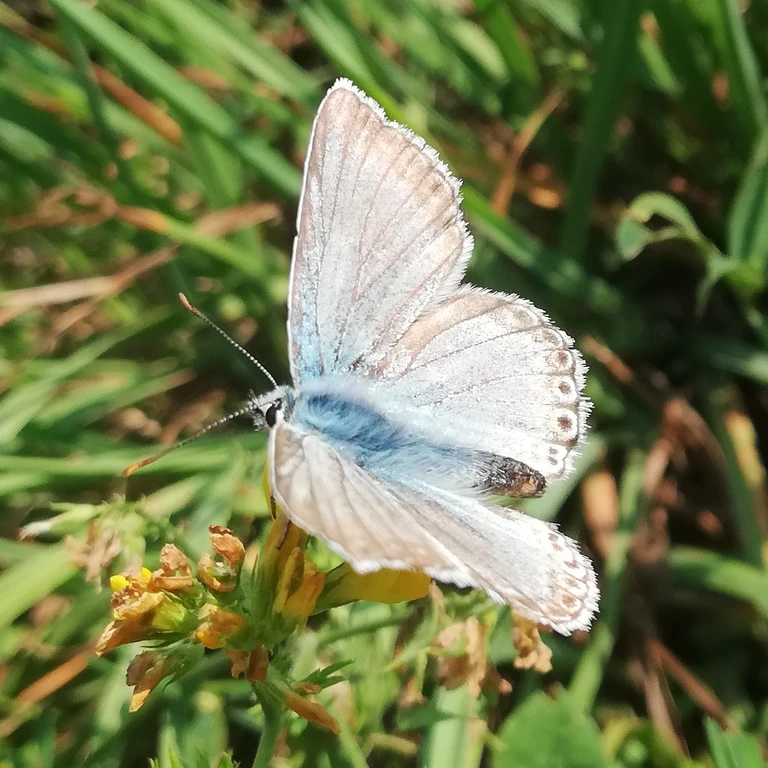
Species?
Lysandra coridon
